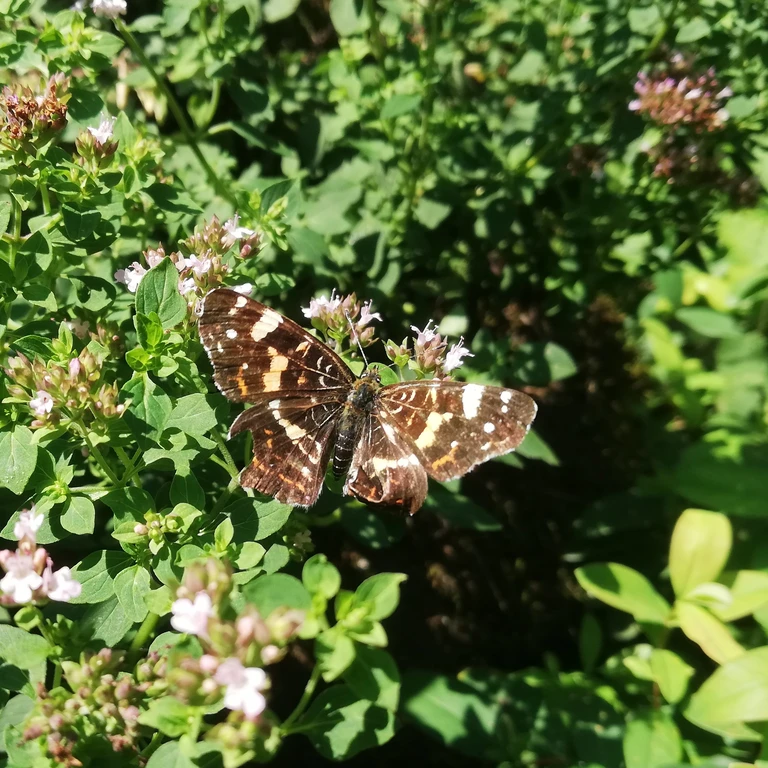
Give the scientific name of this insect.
Araschnia levana
